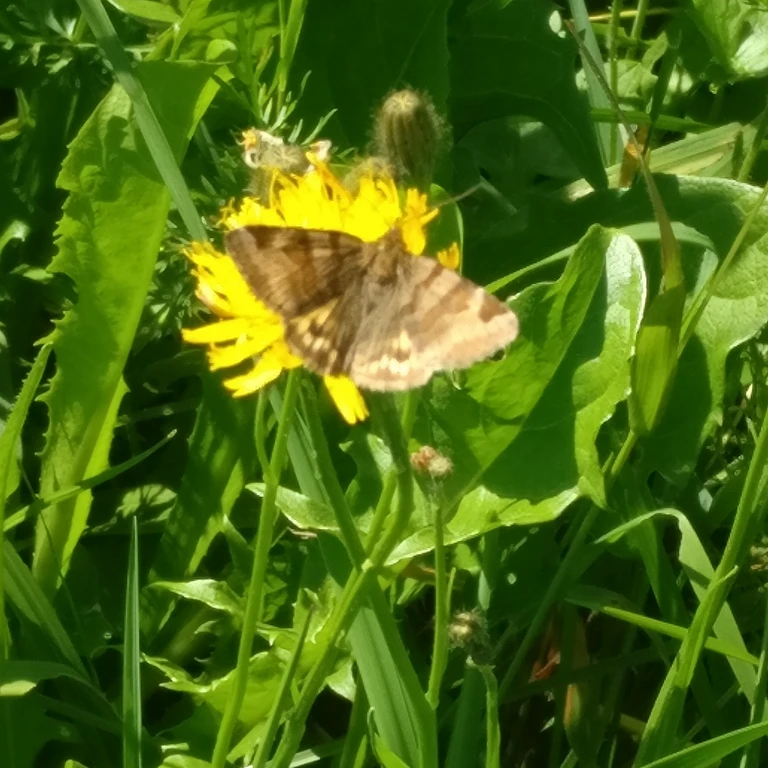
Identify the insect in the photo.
Euclidia glyphica
